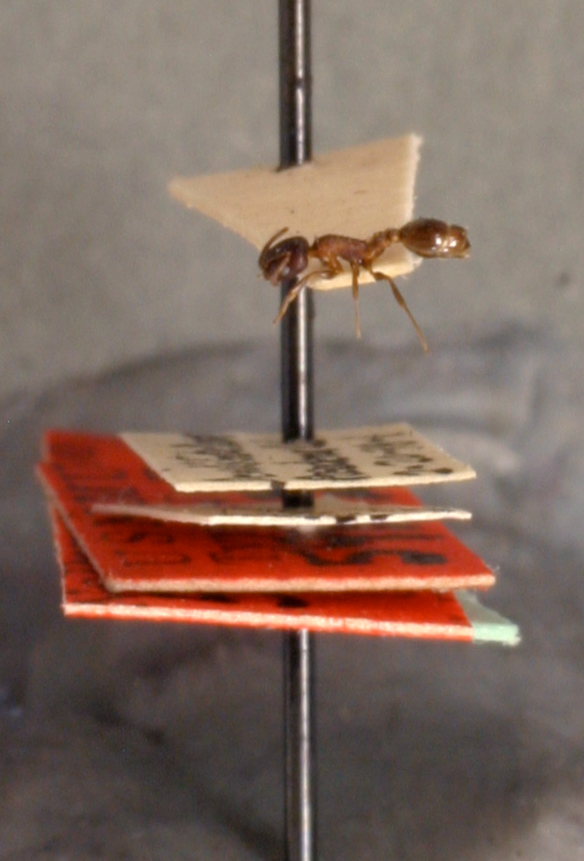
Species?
Leptothorax gallae
